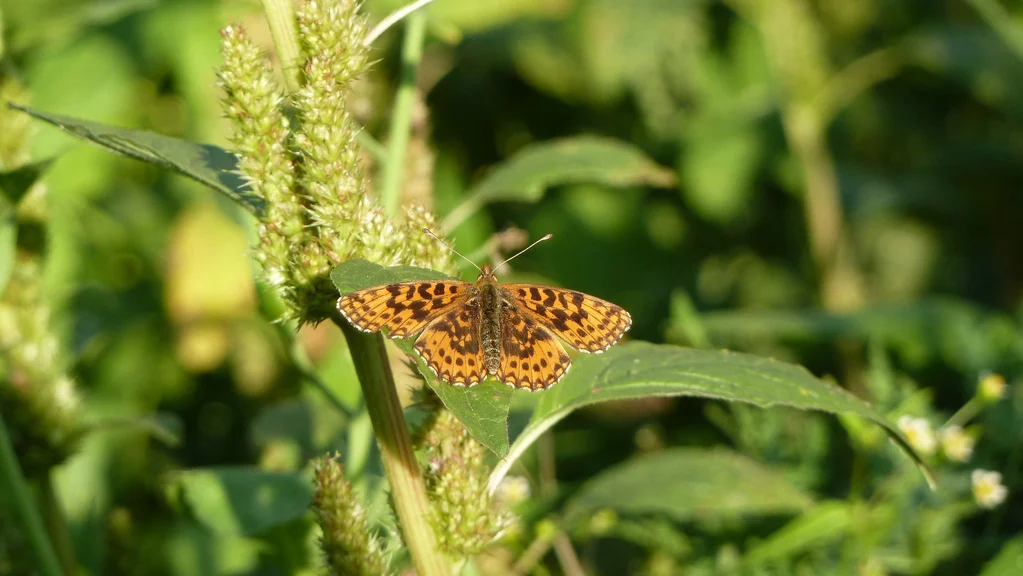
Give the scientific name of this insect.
Boloria dia
